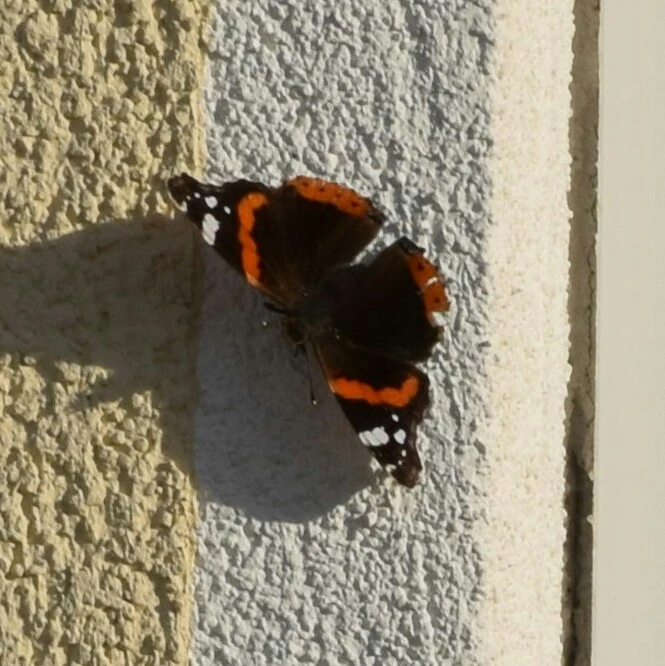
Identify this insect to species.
Vanessa atalanta
